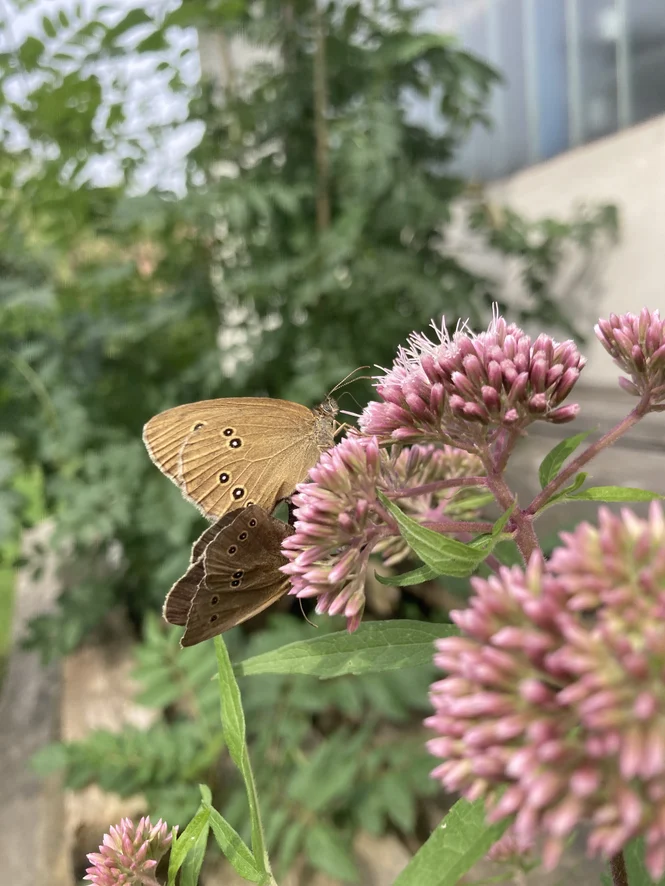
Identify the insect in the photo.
Aphantopus hyperantus
